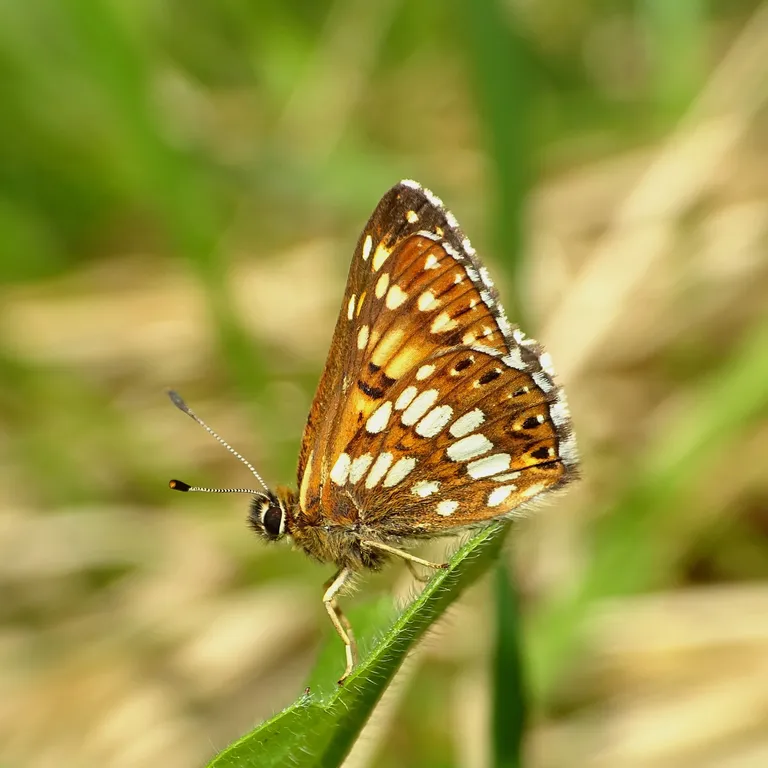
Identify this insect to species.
Hamearis lucina
